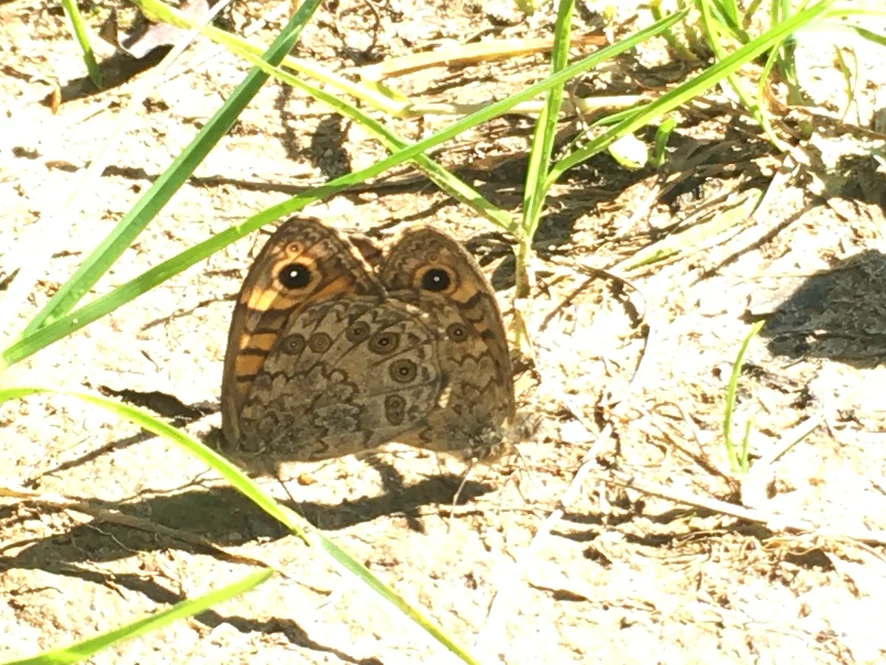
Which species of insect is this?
Lasiommata megera (also Pararge megera)
